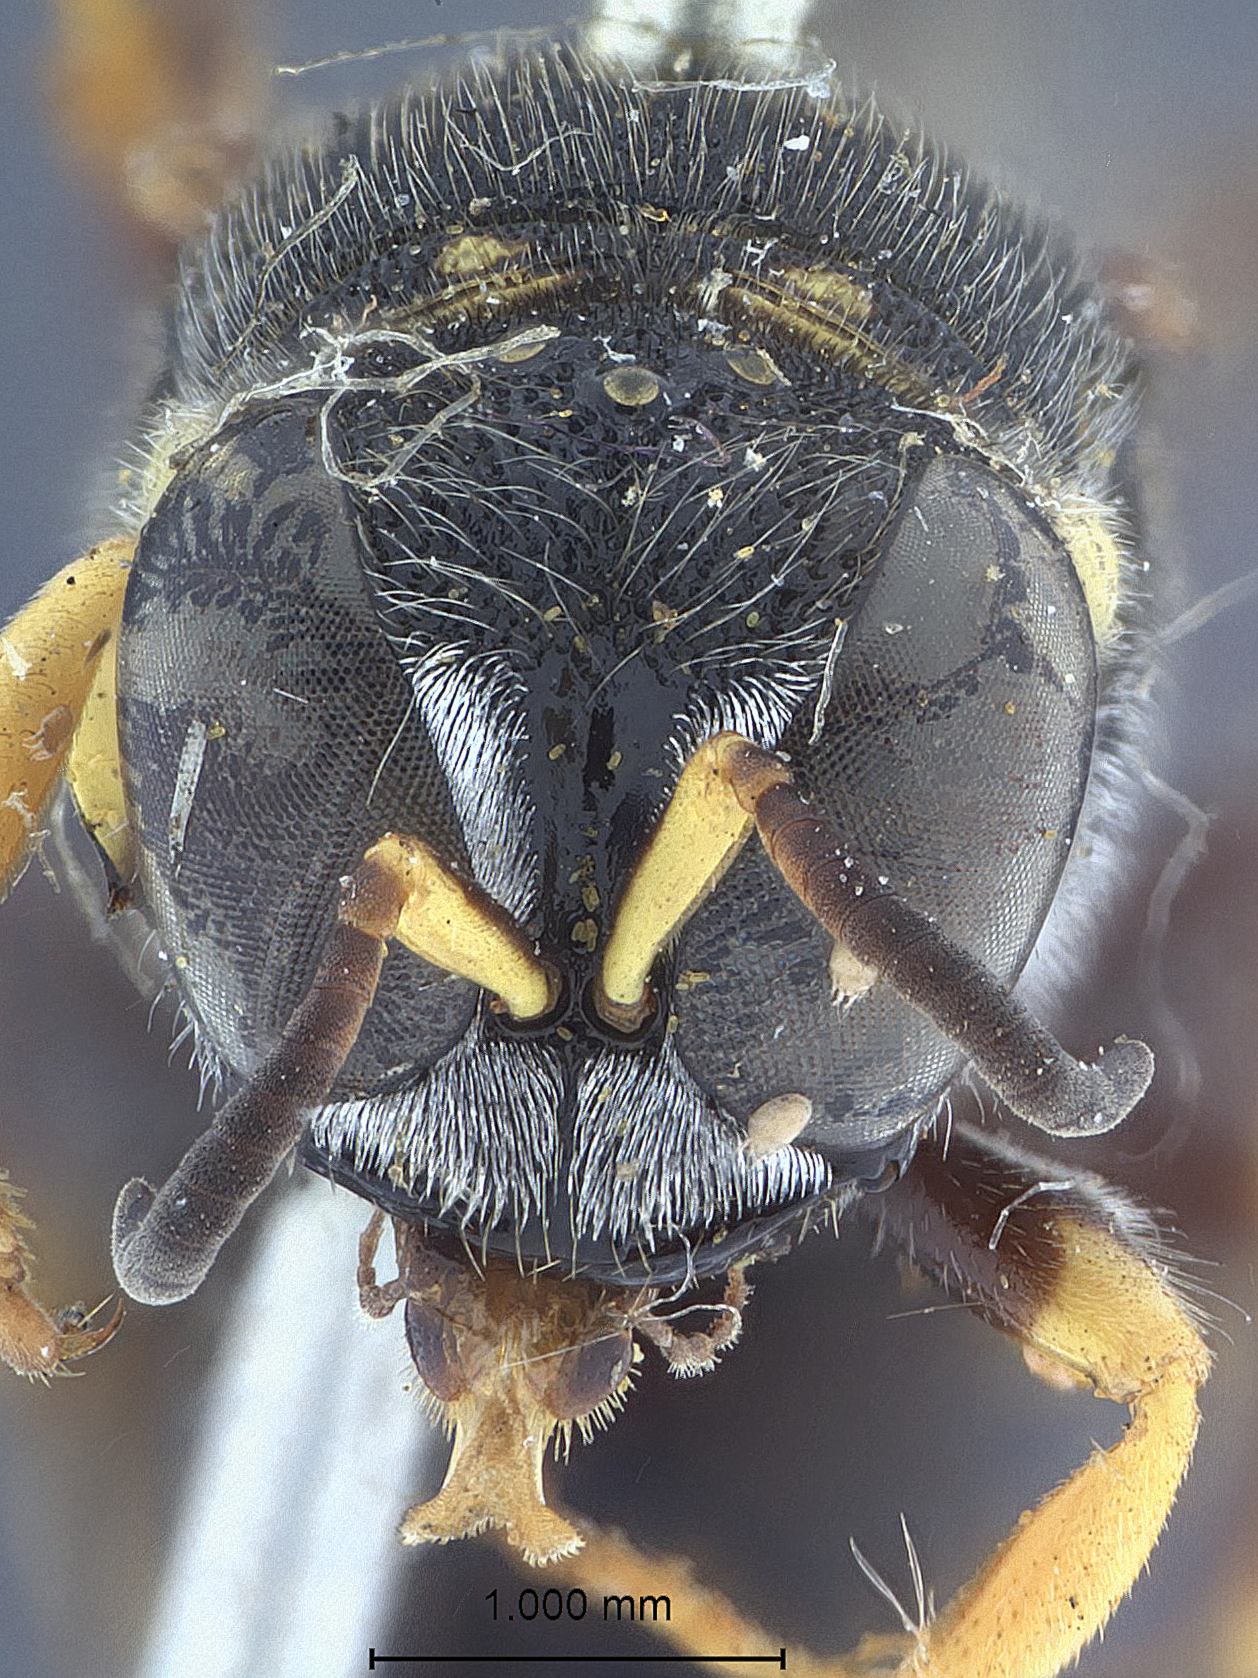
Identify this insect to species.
Crabro opwana
